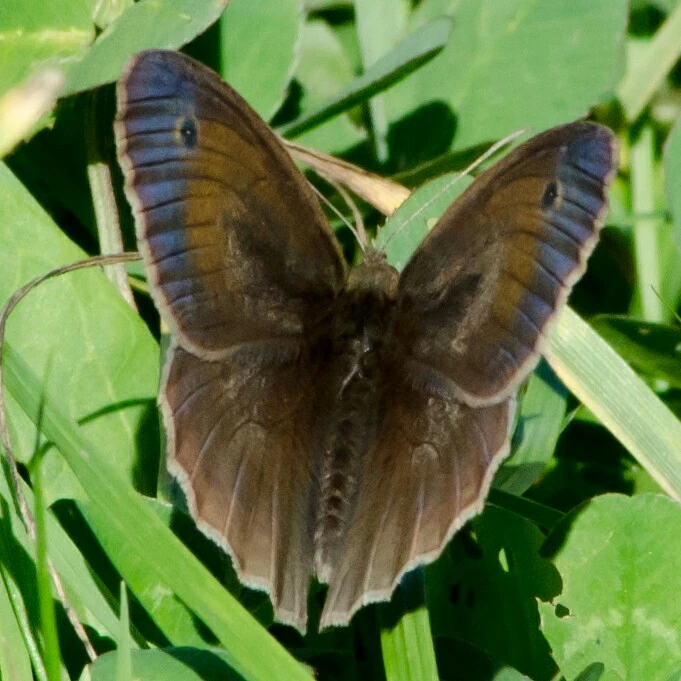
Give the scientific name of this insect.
Maniola jurtina
